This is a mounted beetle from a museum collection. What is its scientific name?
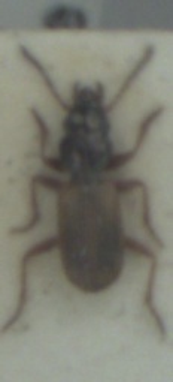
Bembidion laterale
